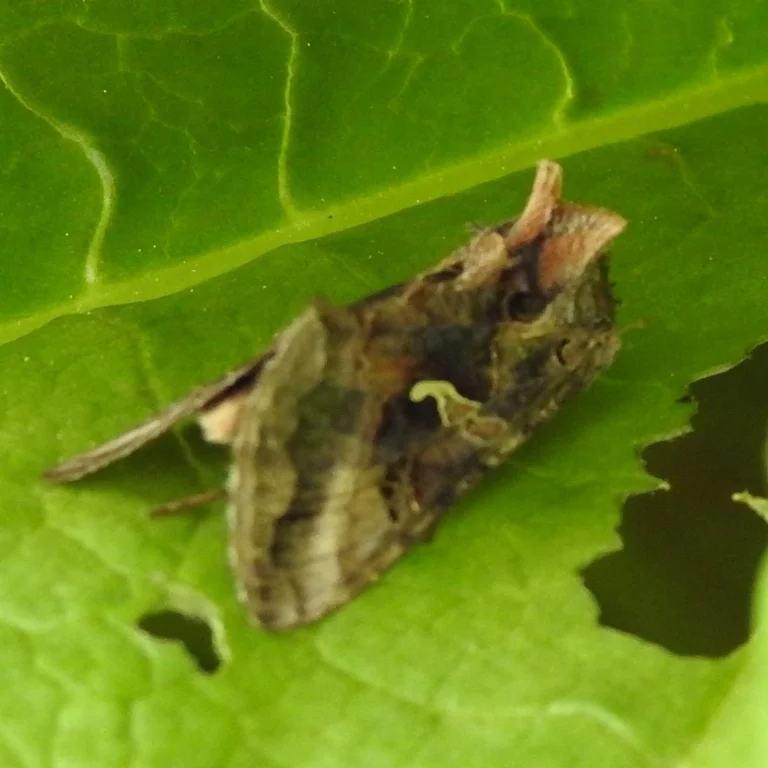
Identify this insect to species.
Autographa gamma
